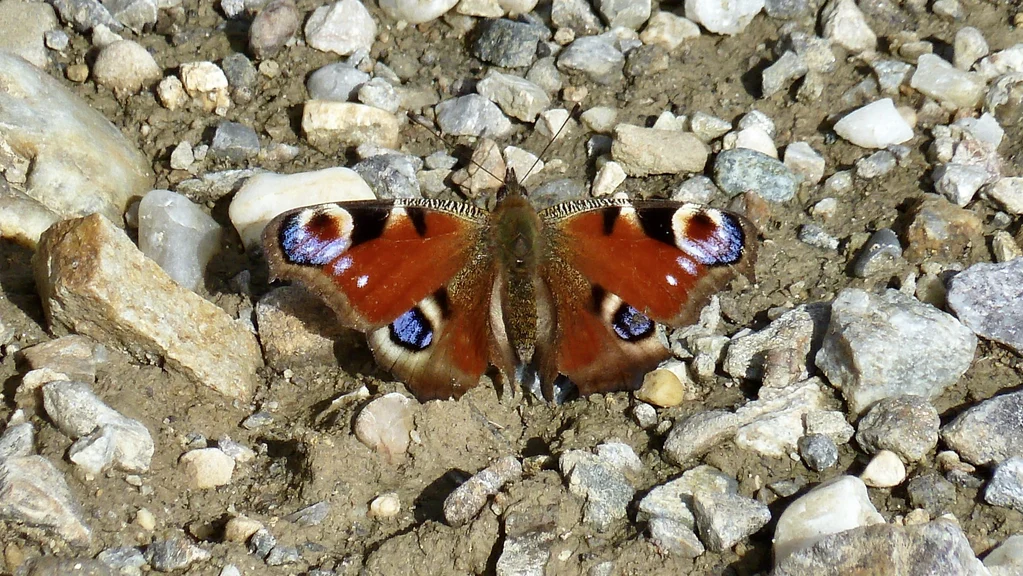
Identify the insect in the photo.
Aglais io
